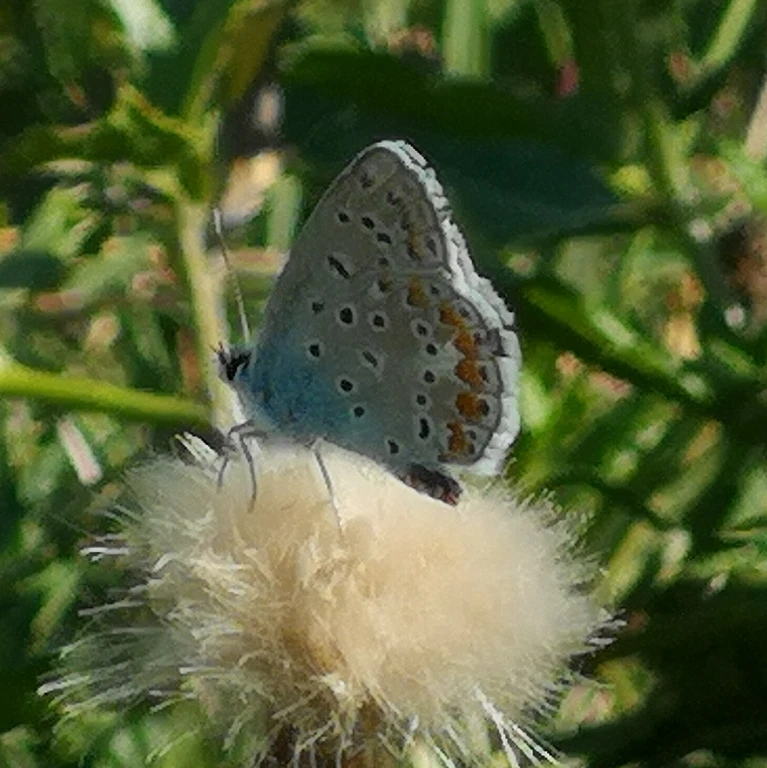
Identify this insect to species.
Polyommatus icarus
